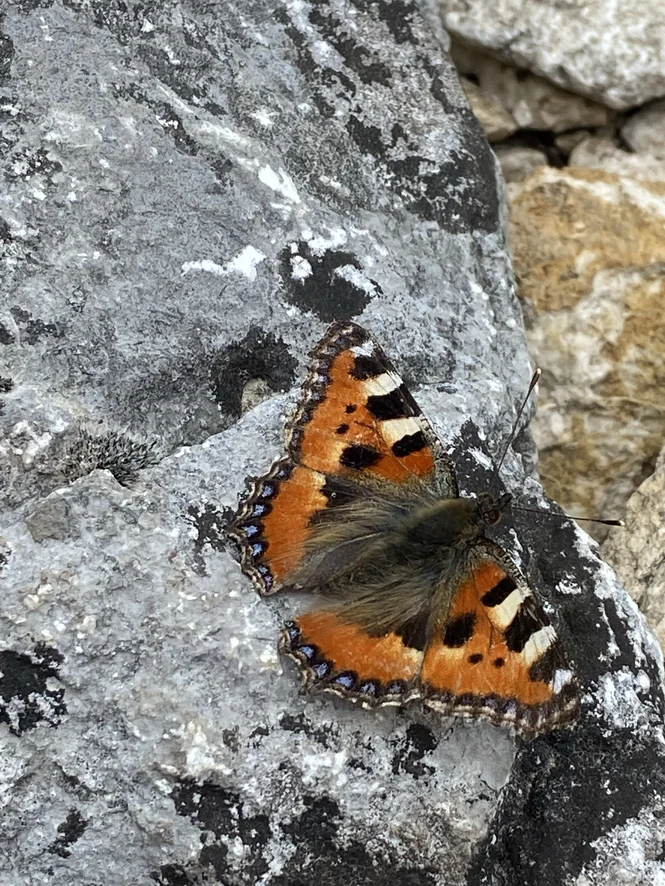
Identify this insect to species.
Aglais urticae
